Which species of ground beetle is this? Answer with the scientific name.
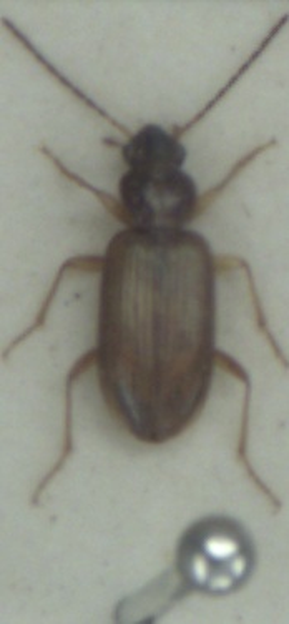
Bembidion decorum
